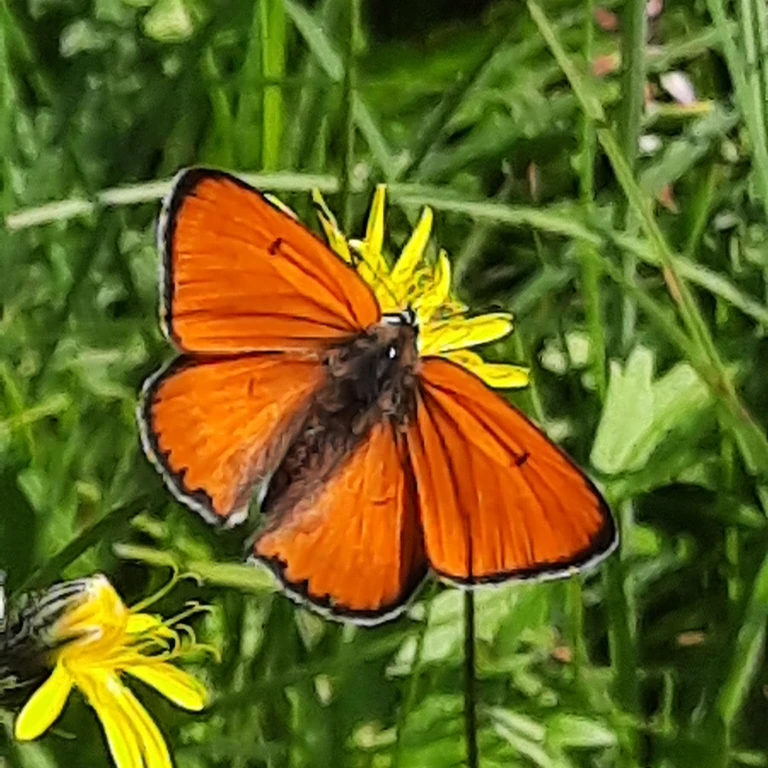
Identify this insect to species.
Lycaena dispar
